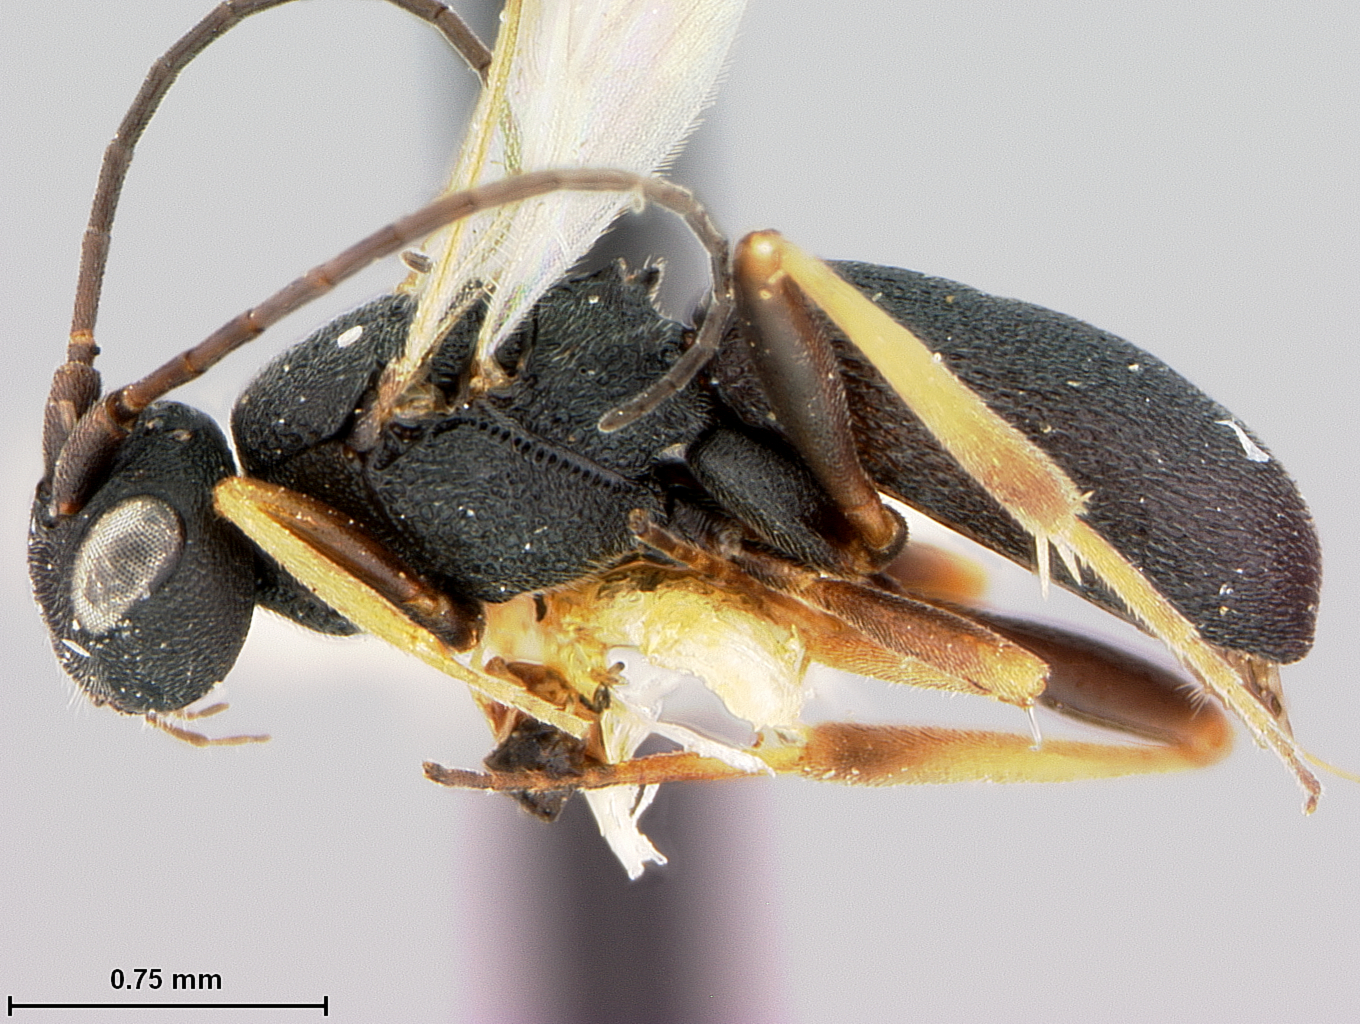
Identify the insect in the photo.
Chelonus medicaginis
